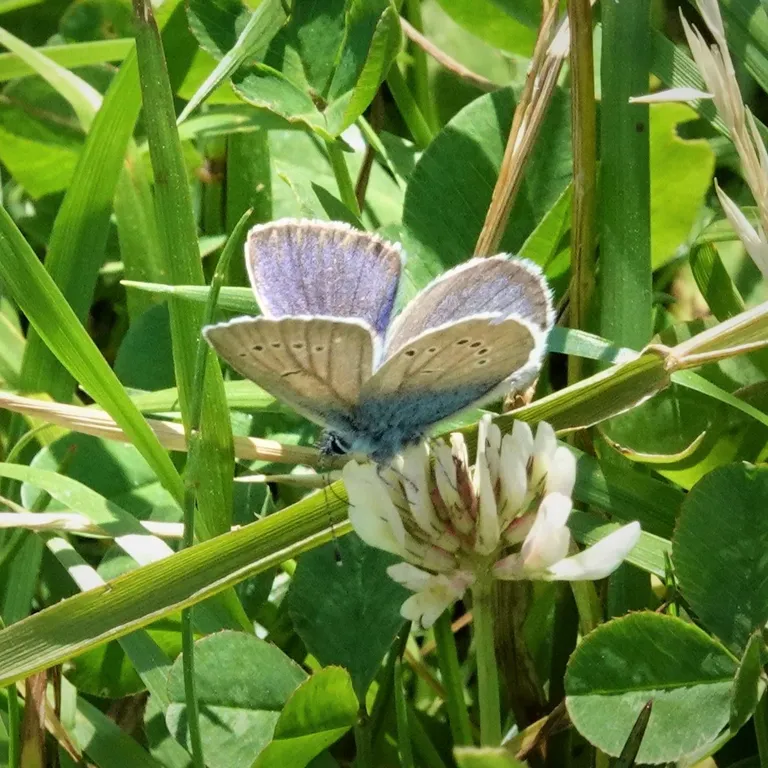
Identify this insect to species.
Cyaniris semiargus
